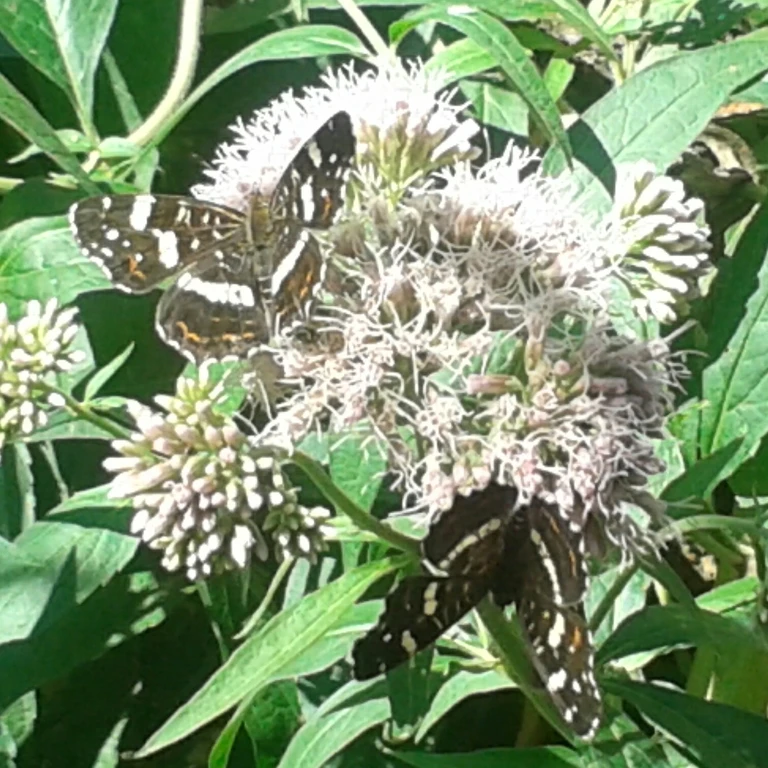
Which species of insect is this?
Araschnia levana
